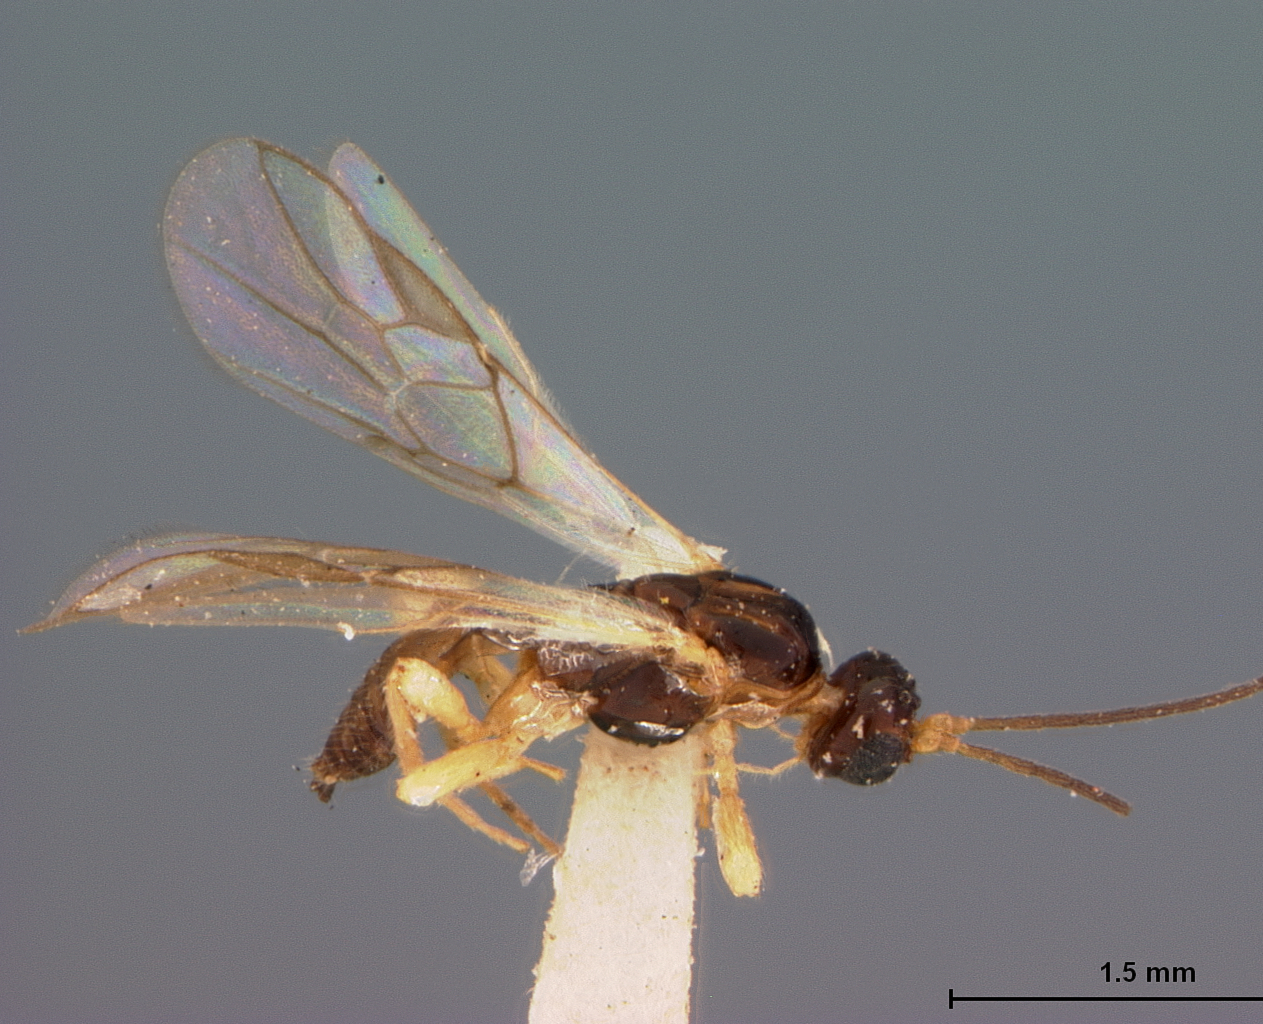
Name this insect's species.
Rhyssalus trilineatus
